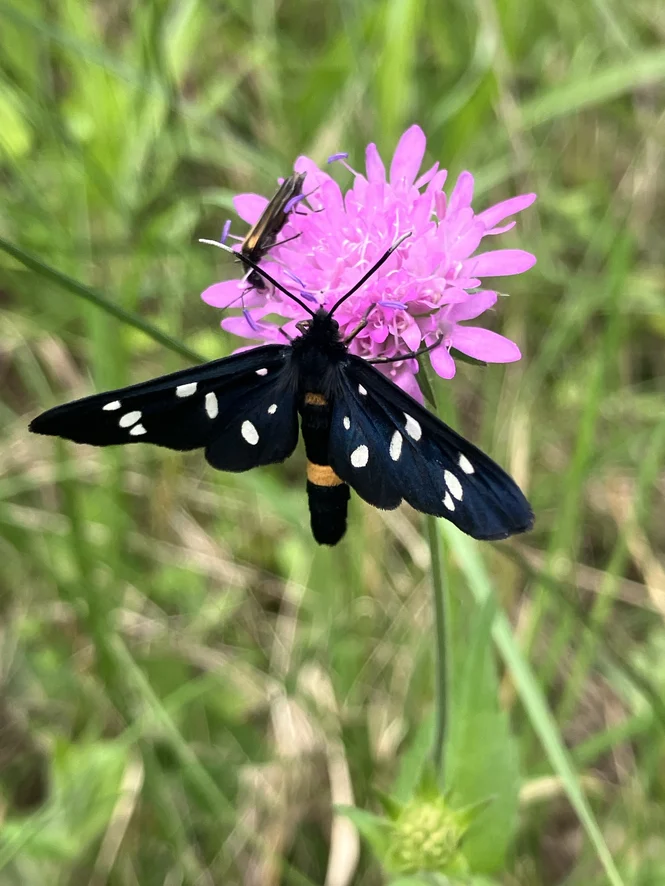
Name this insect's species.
Amata phegea
